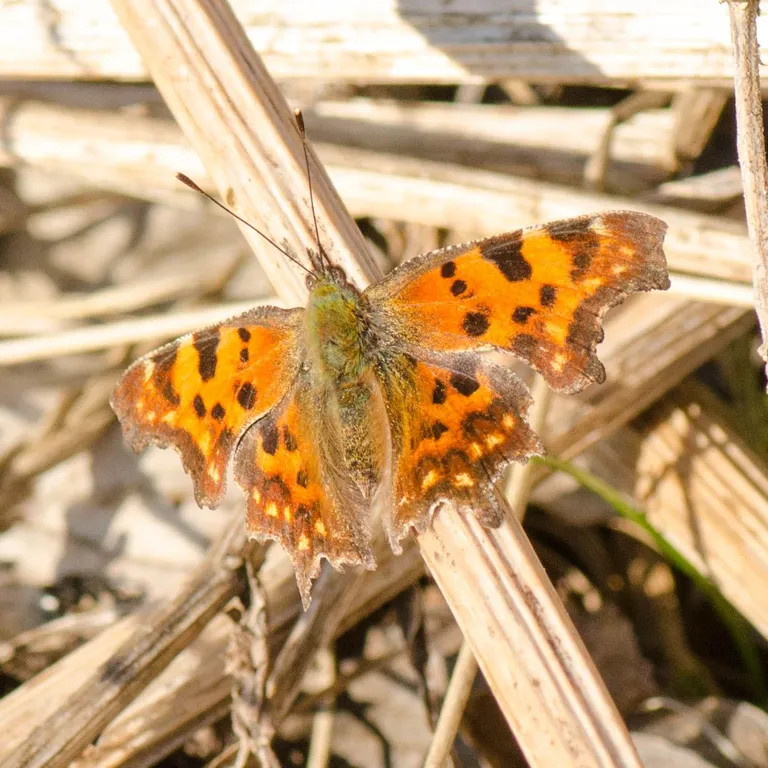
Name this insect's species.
Polygonia c-album
